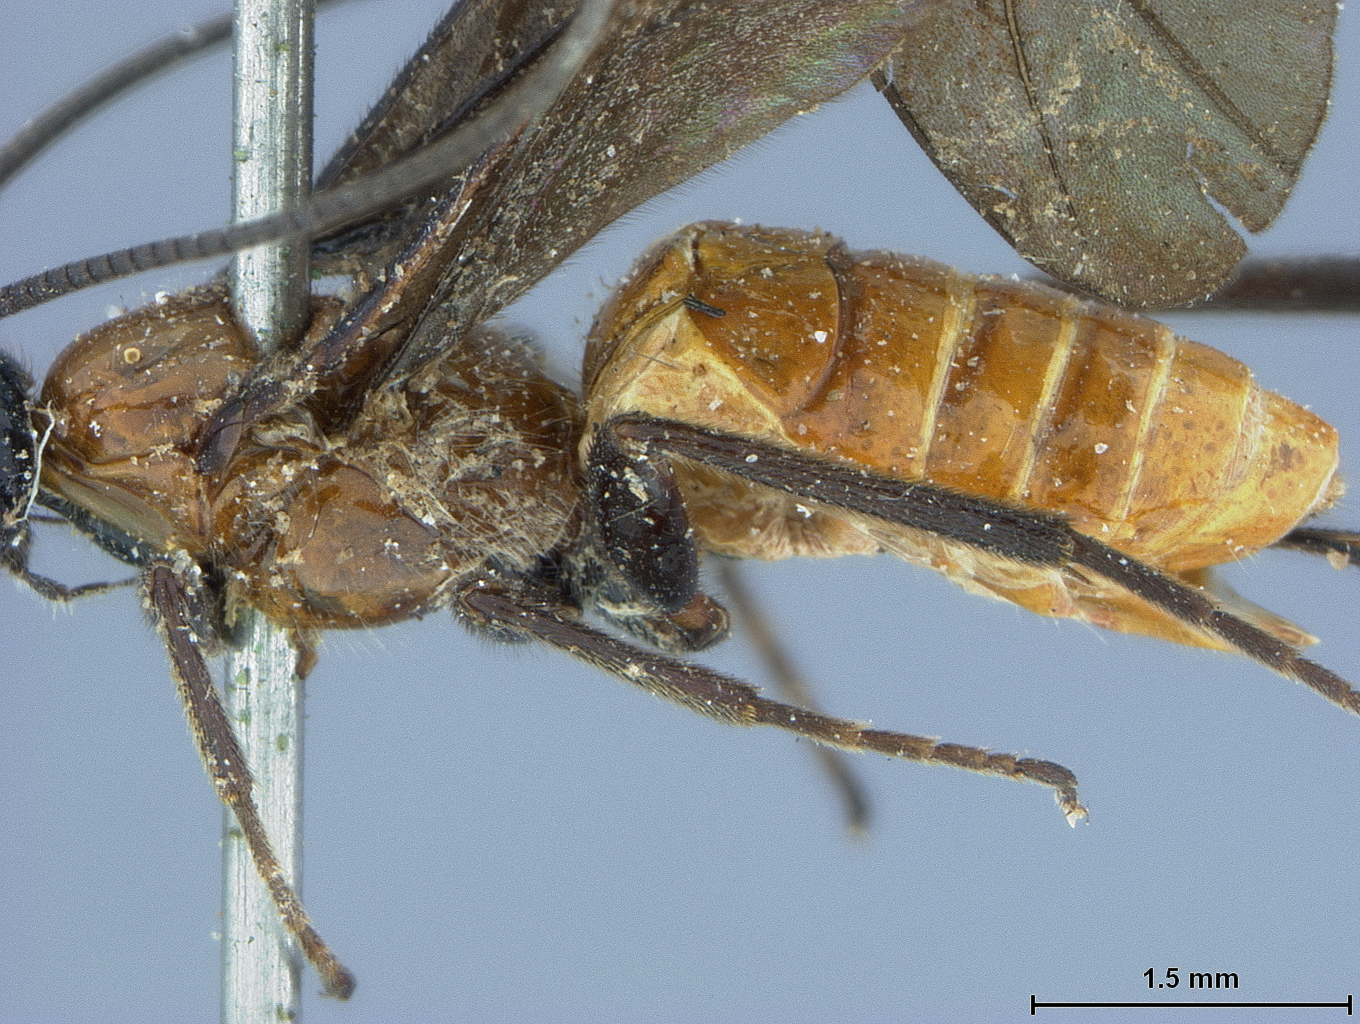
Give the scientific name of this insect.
Bracon montanensis
